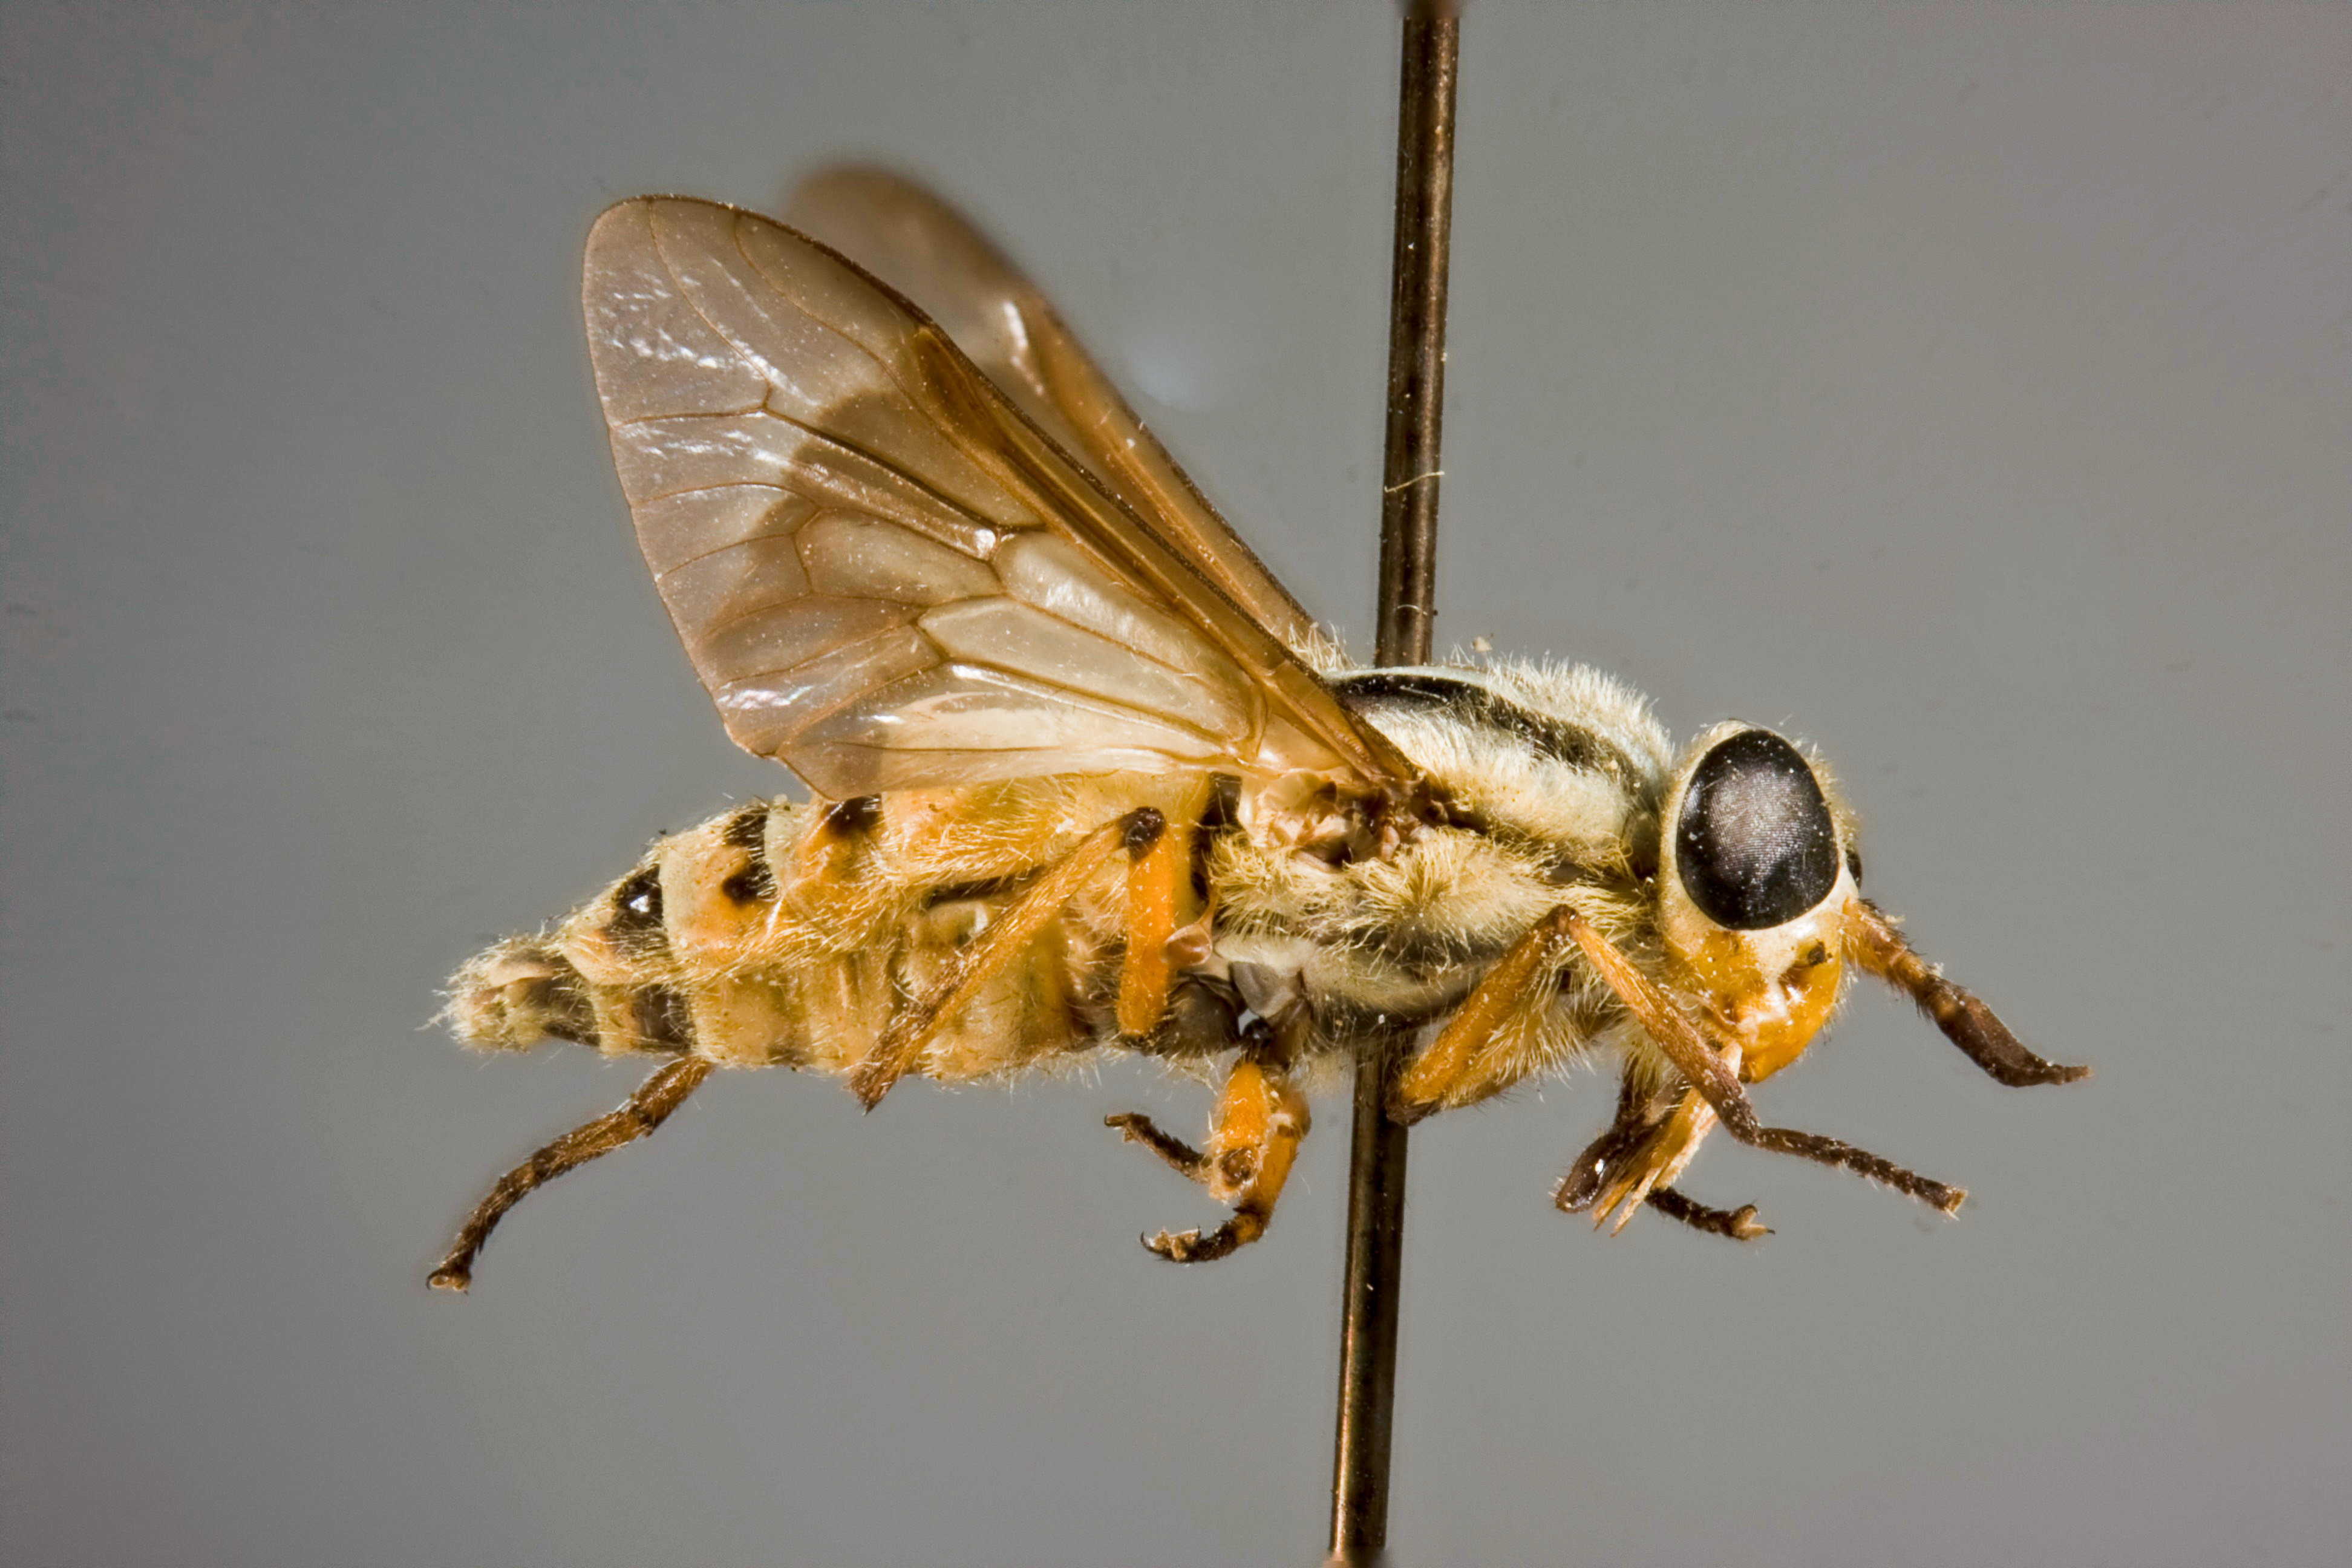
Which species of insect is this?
Chrysops bishoppi
